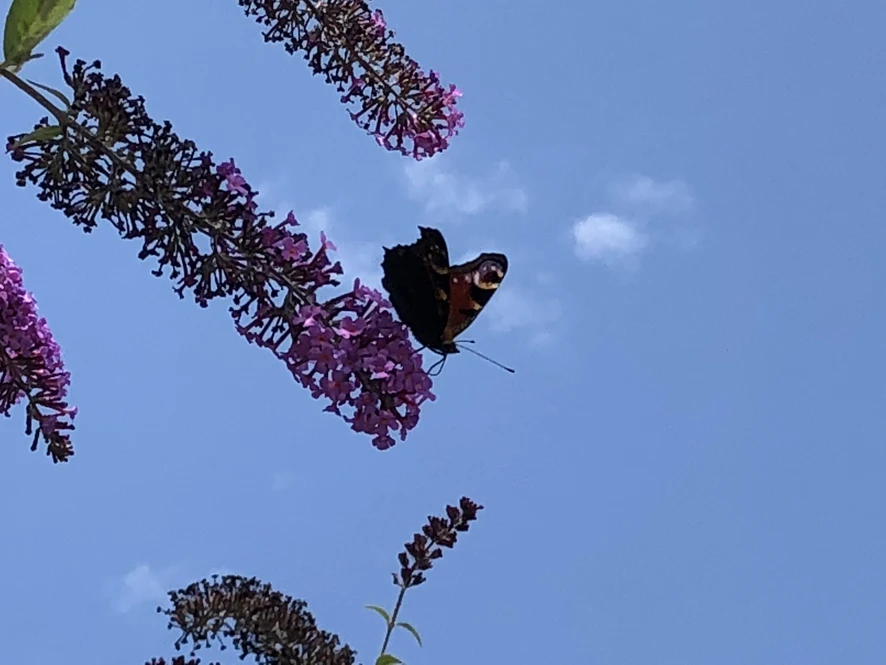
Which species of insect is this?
Aglais io
